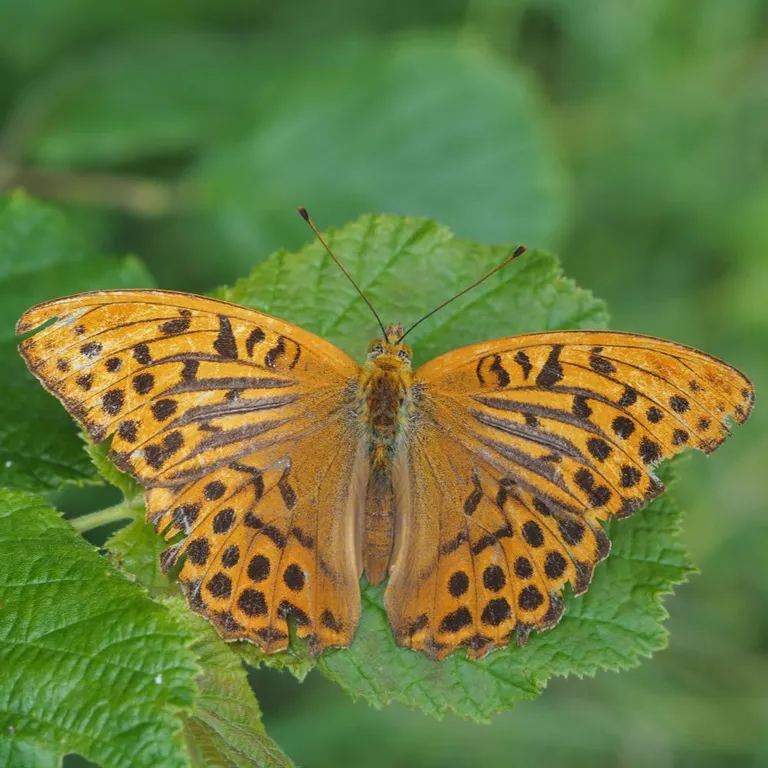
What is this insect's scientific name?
Argynnis paphia
